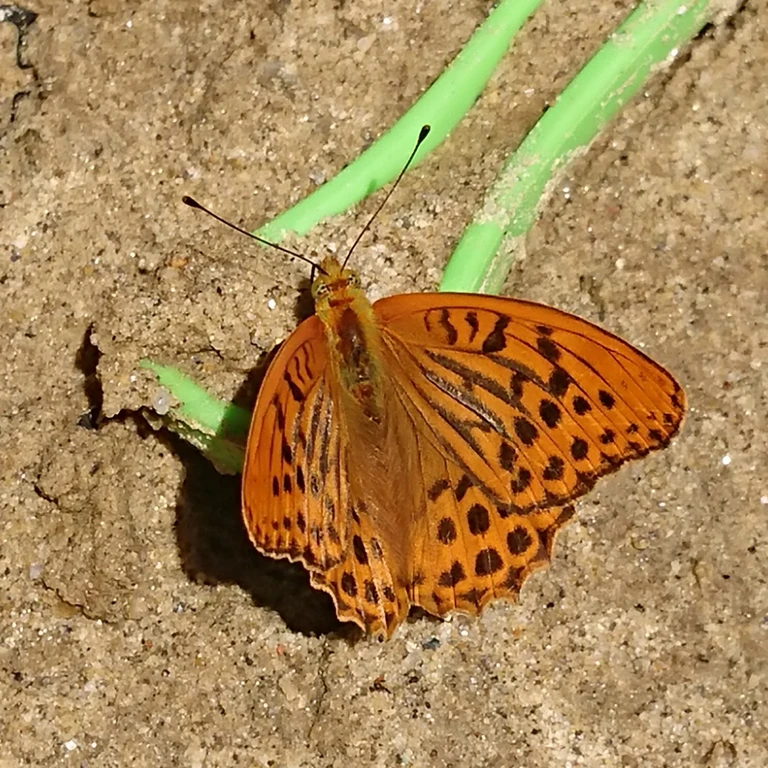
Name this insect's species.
Argynnis paphia
